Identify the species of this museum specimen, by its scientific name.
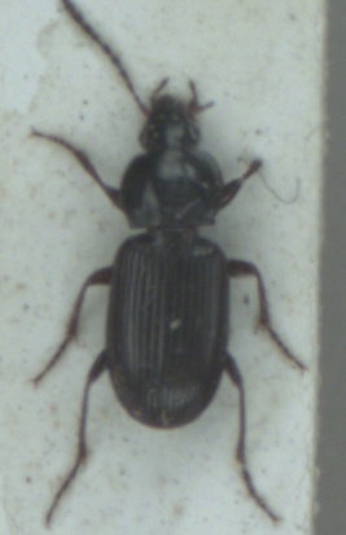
Pterostichus vernalis
